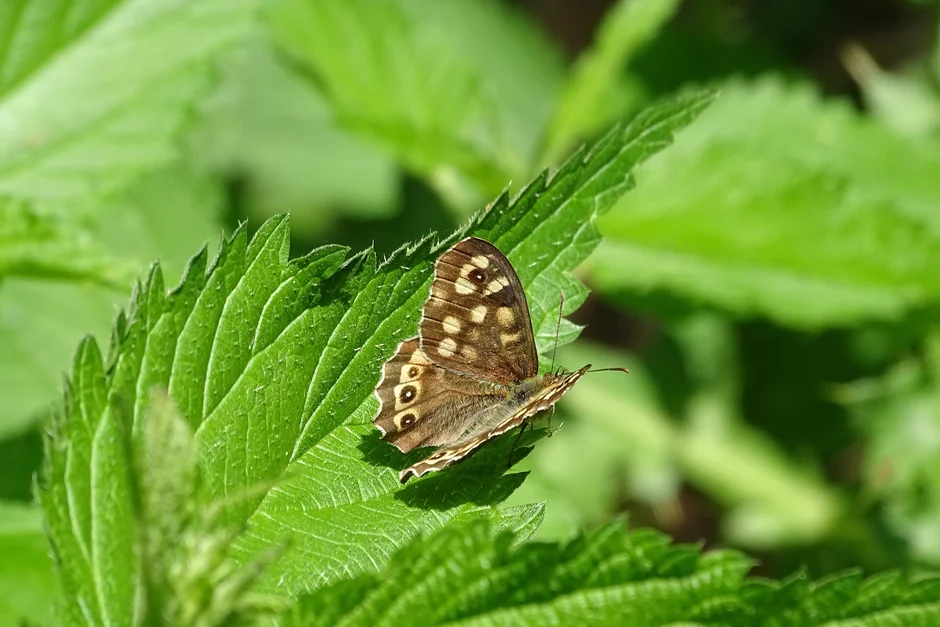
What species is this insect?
Pararge aegeria
